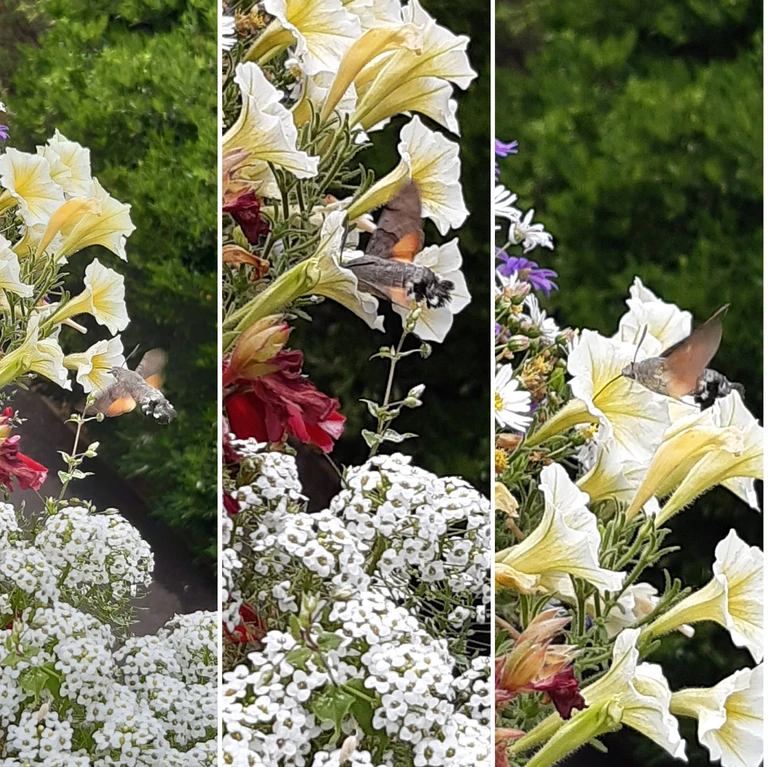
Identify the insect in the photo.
Macroglossum stellatarum
